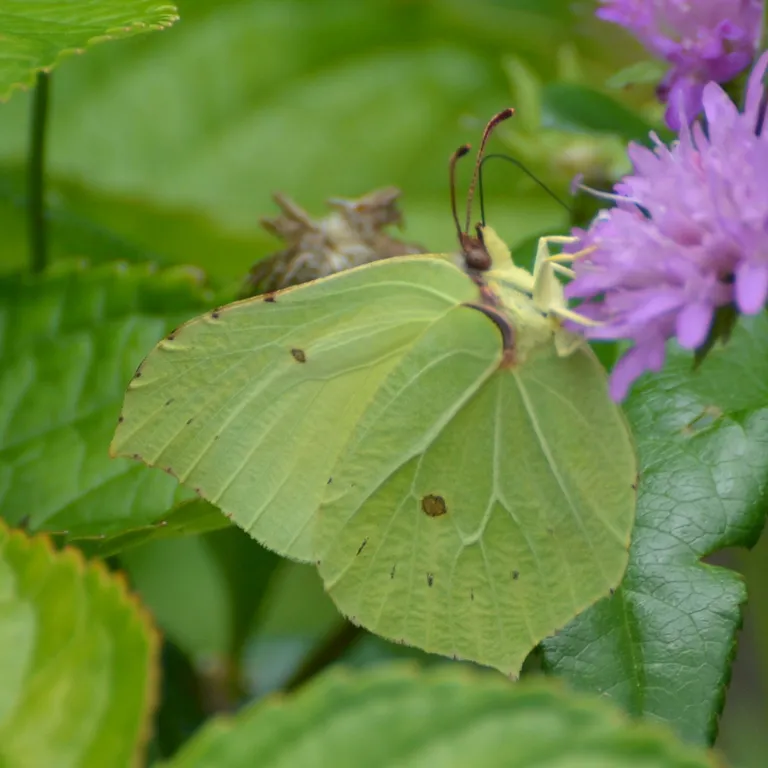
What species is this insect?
Gonepteryx rhamni
